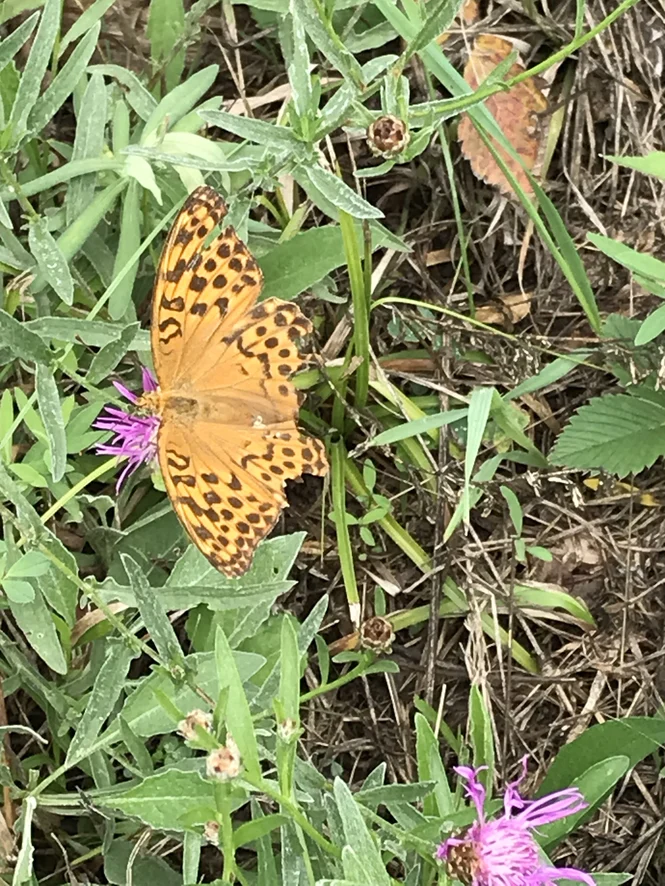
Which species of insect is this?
Argynnis paphia
